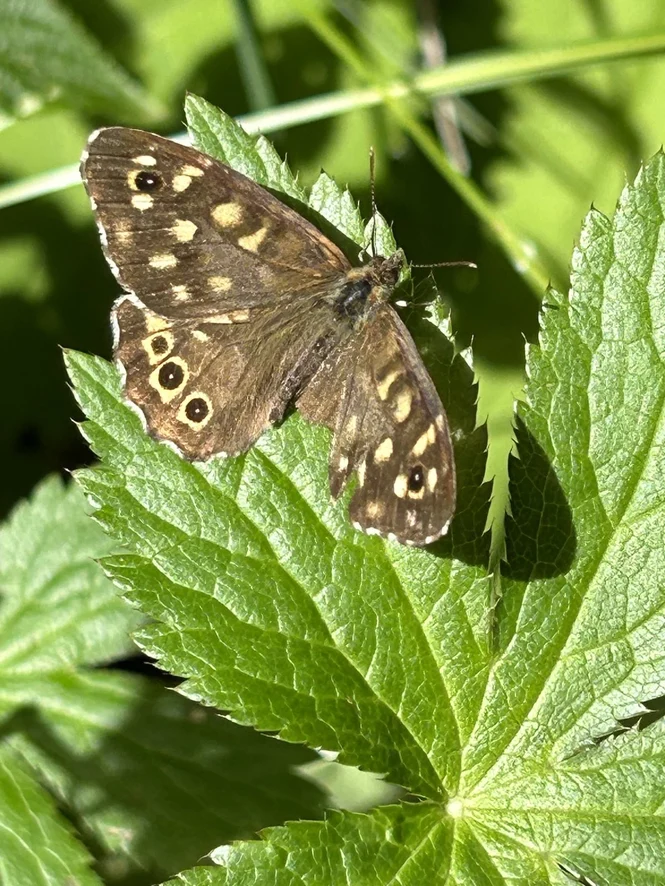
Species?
Pararge aegeria
